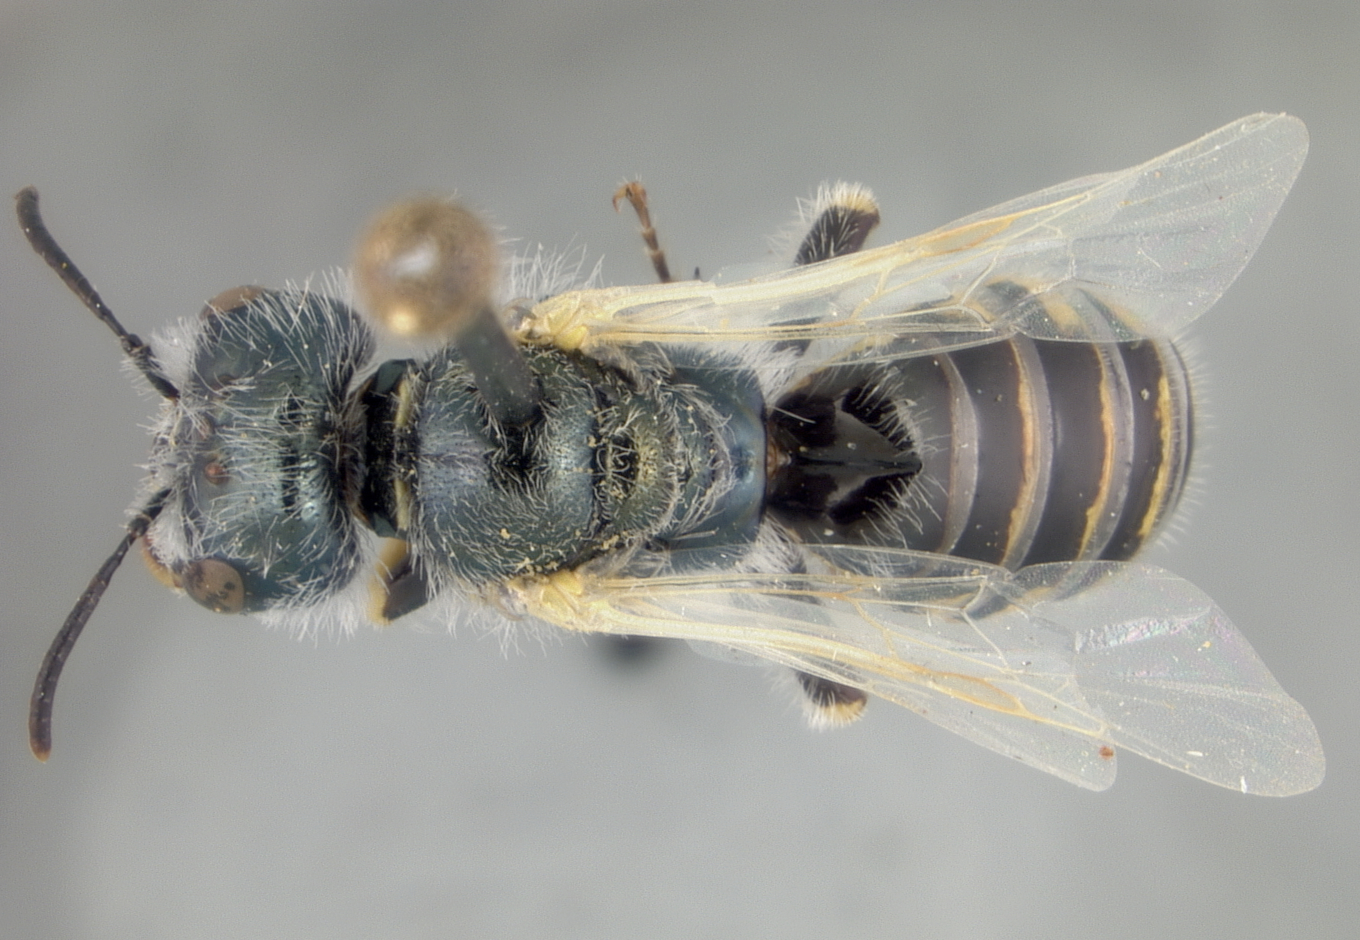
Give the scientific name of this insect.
Perdita bohartorum
